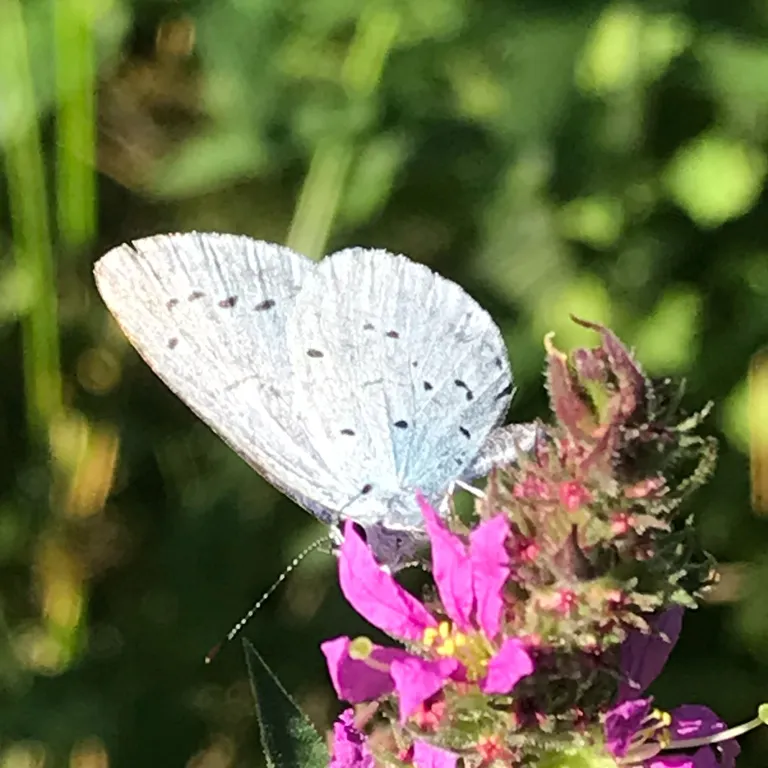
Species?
Celastrina argiolus
